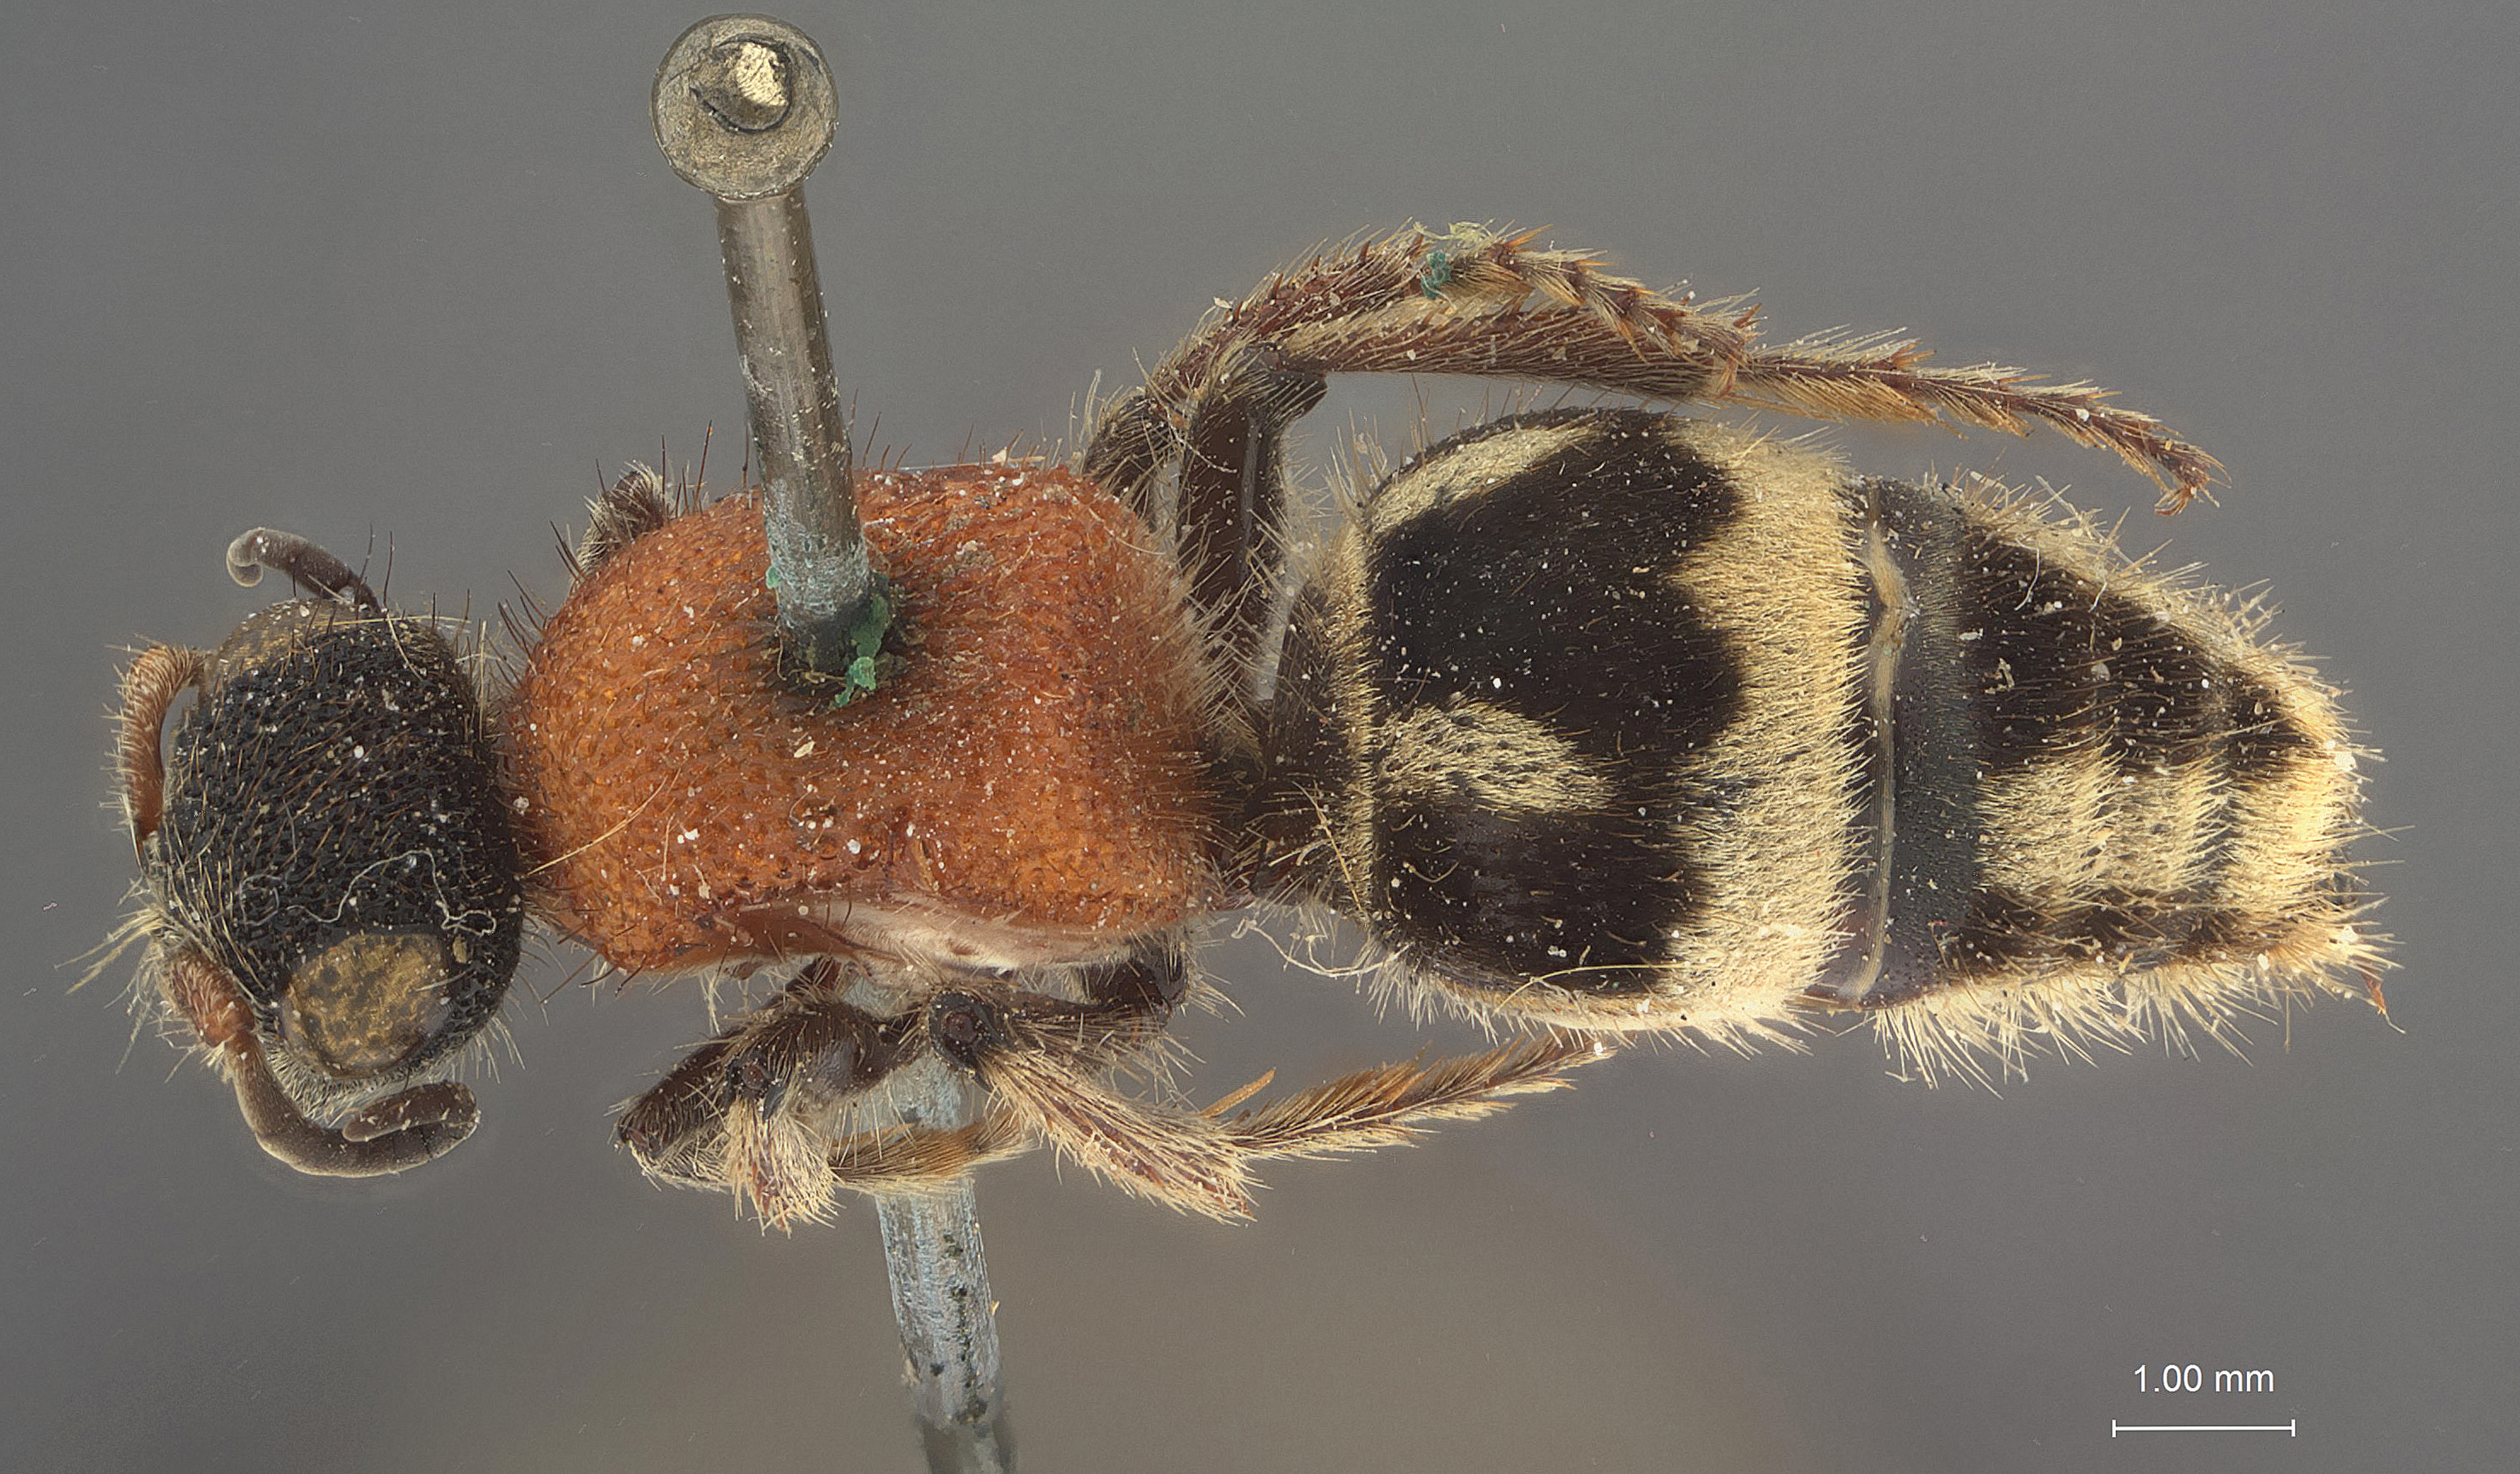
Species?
Timulla pilatrix
